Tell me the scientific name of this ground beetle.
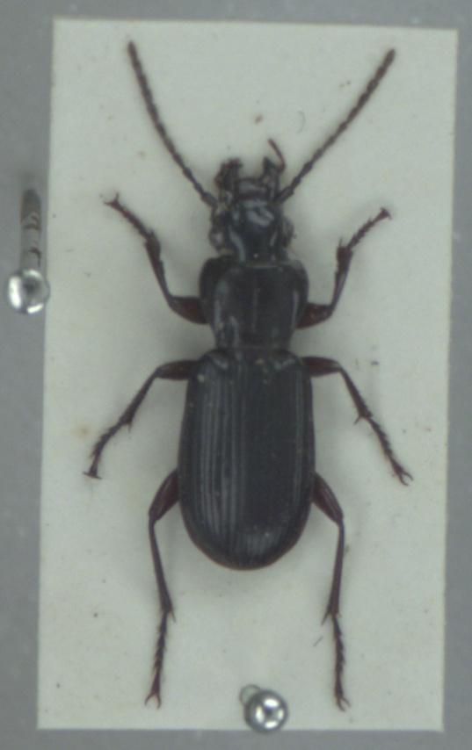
Pterostichus macer
